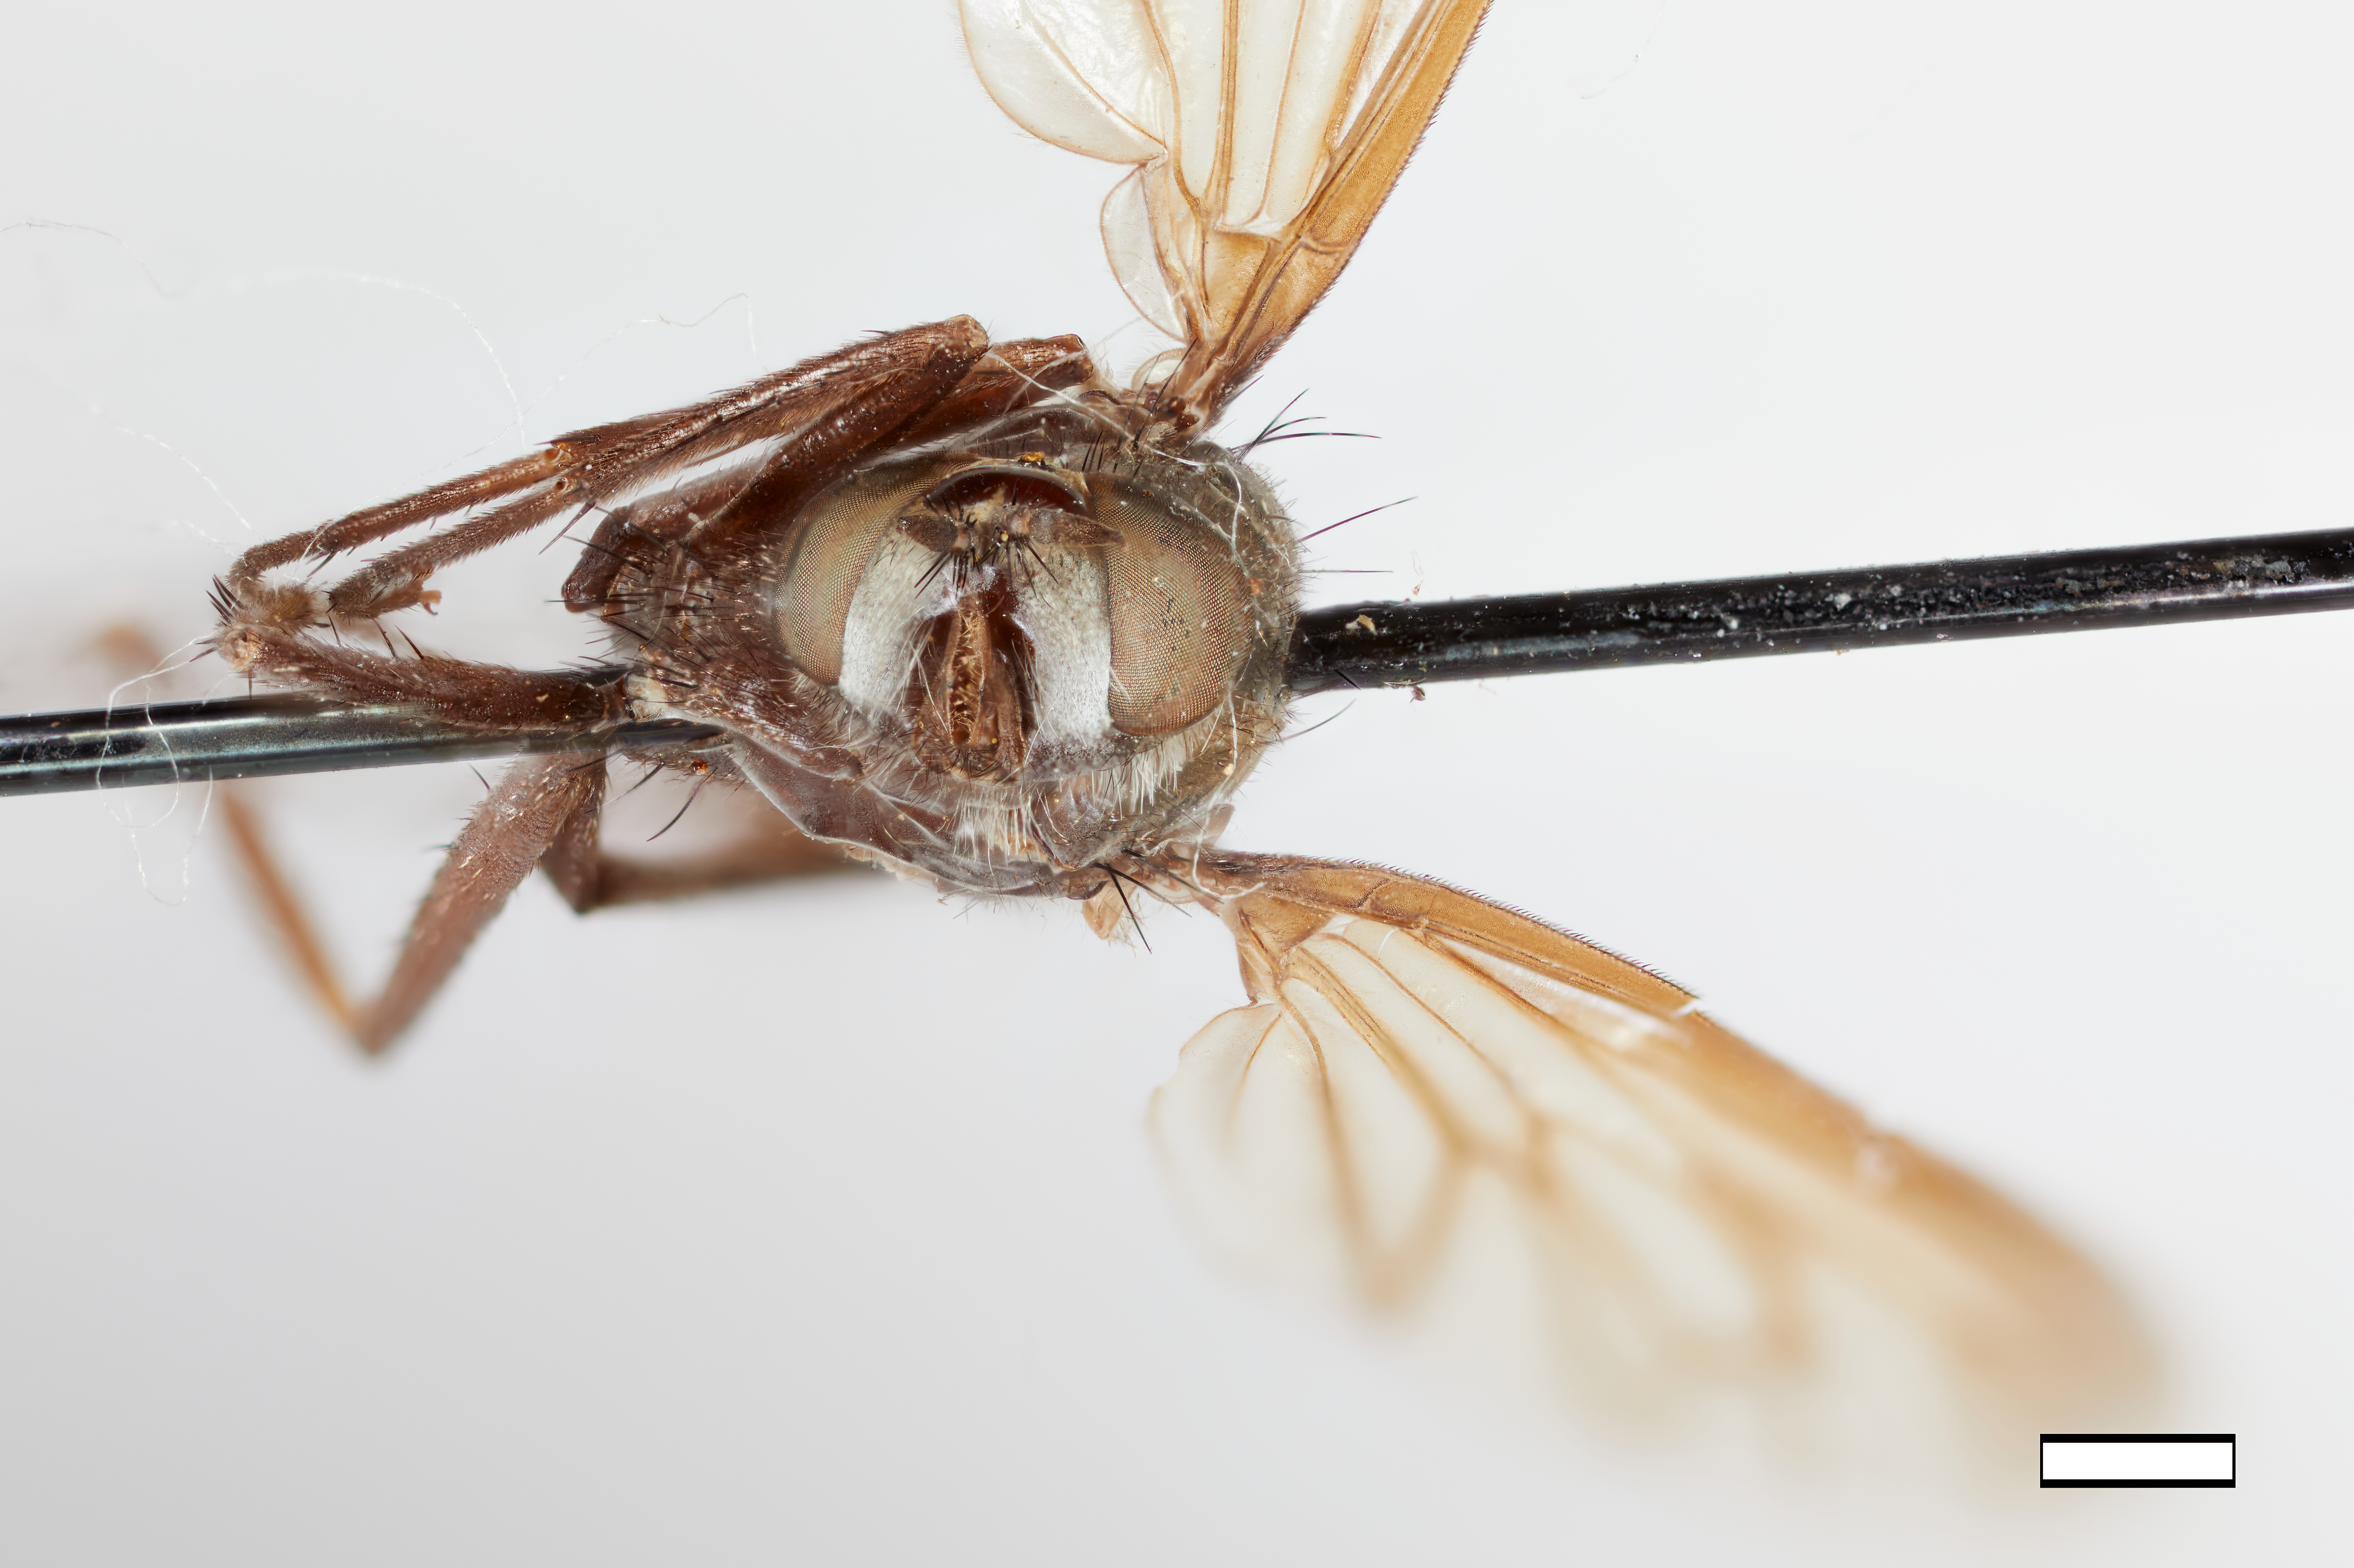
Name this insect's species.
Thereva satanas
